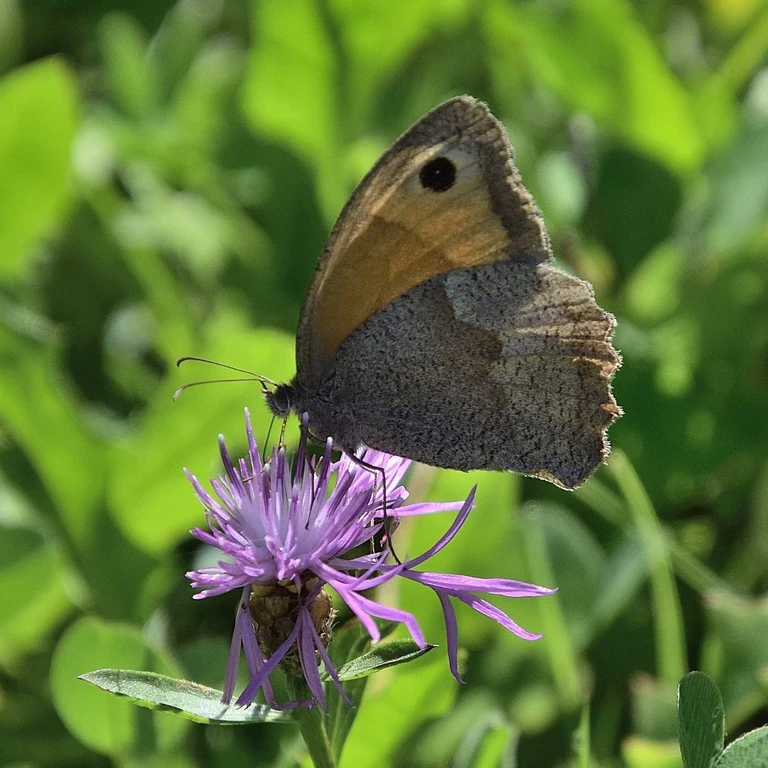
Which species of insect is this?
Maniola jurtina
